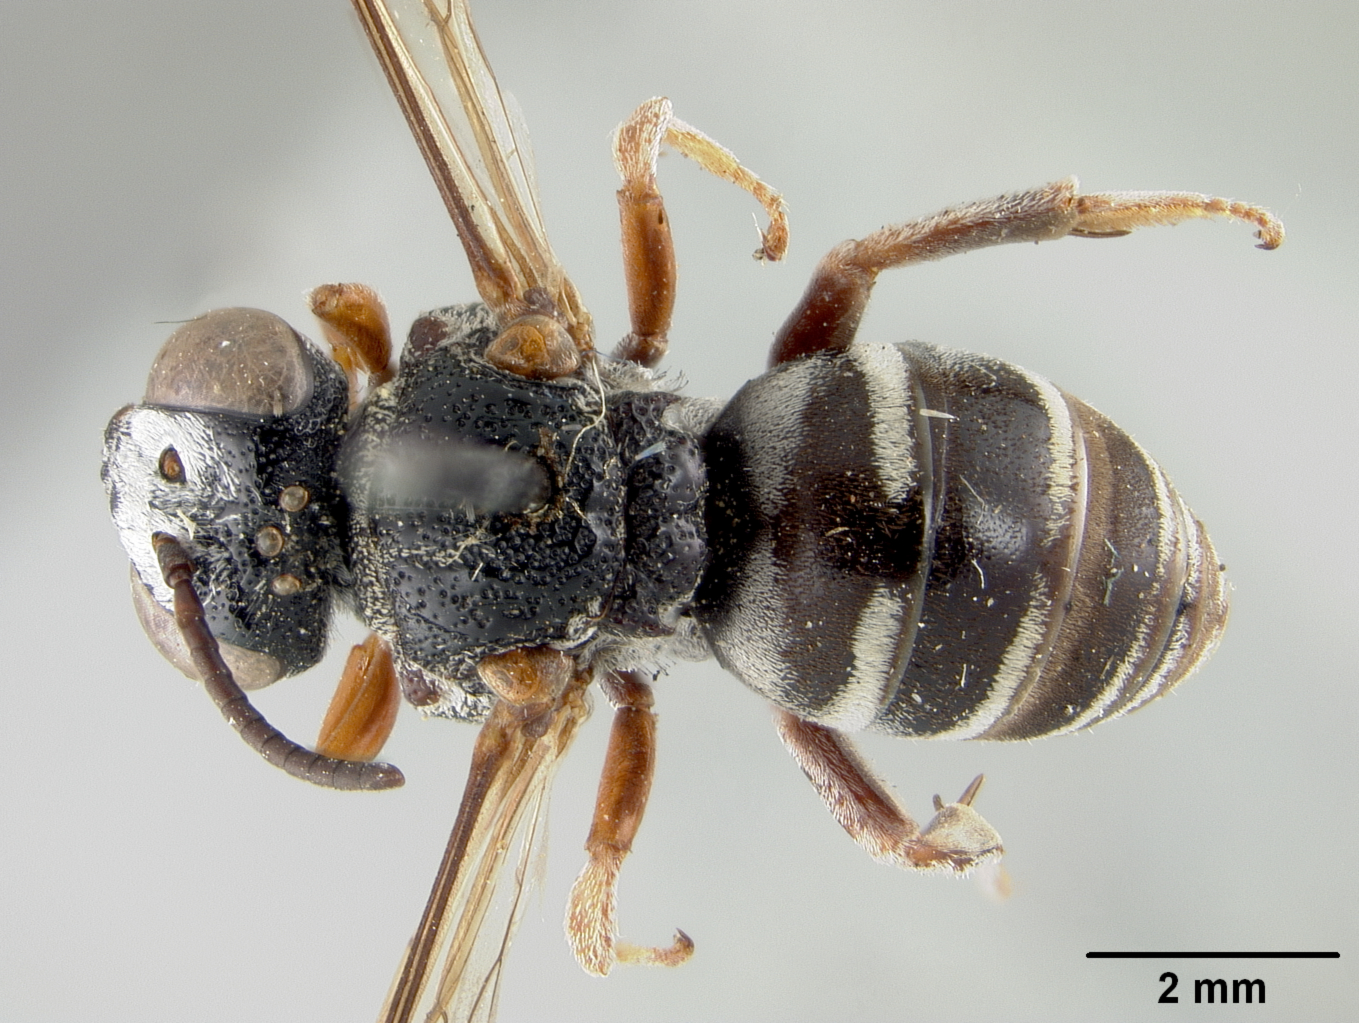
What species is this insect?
Epeolus semilectus
